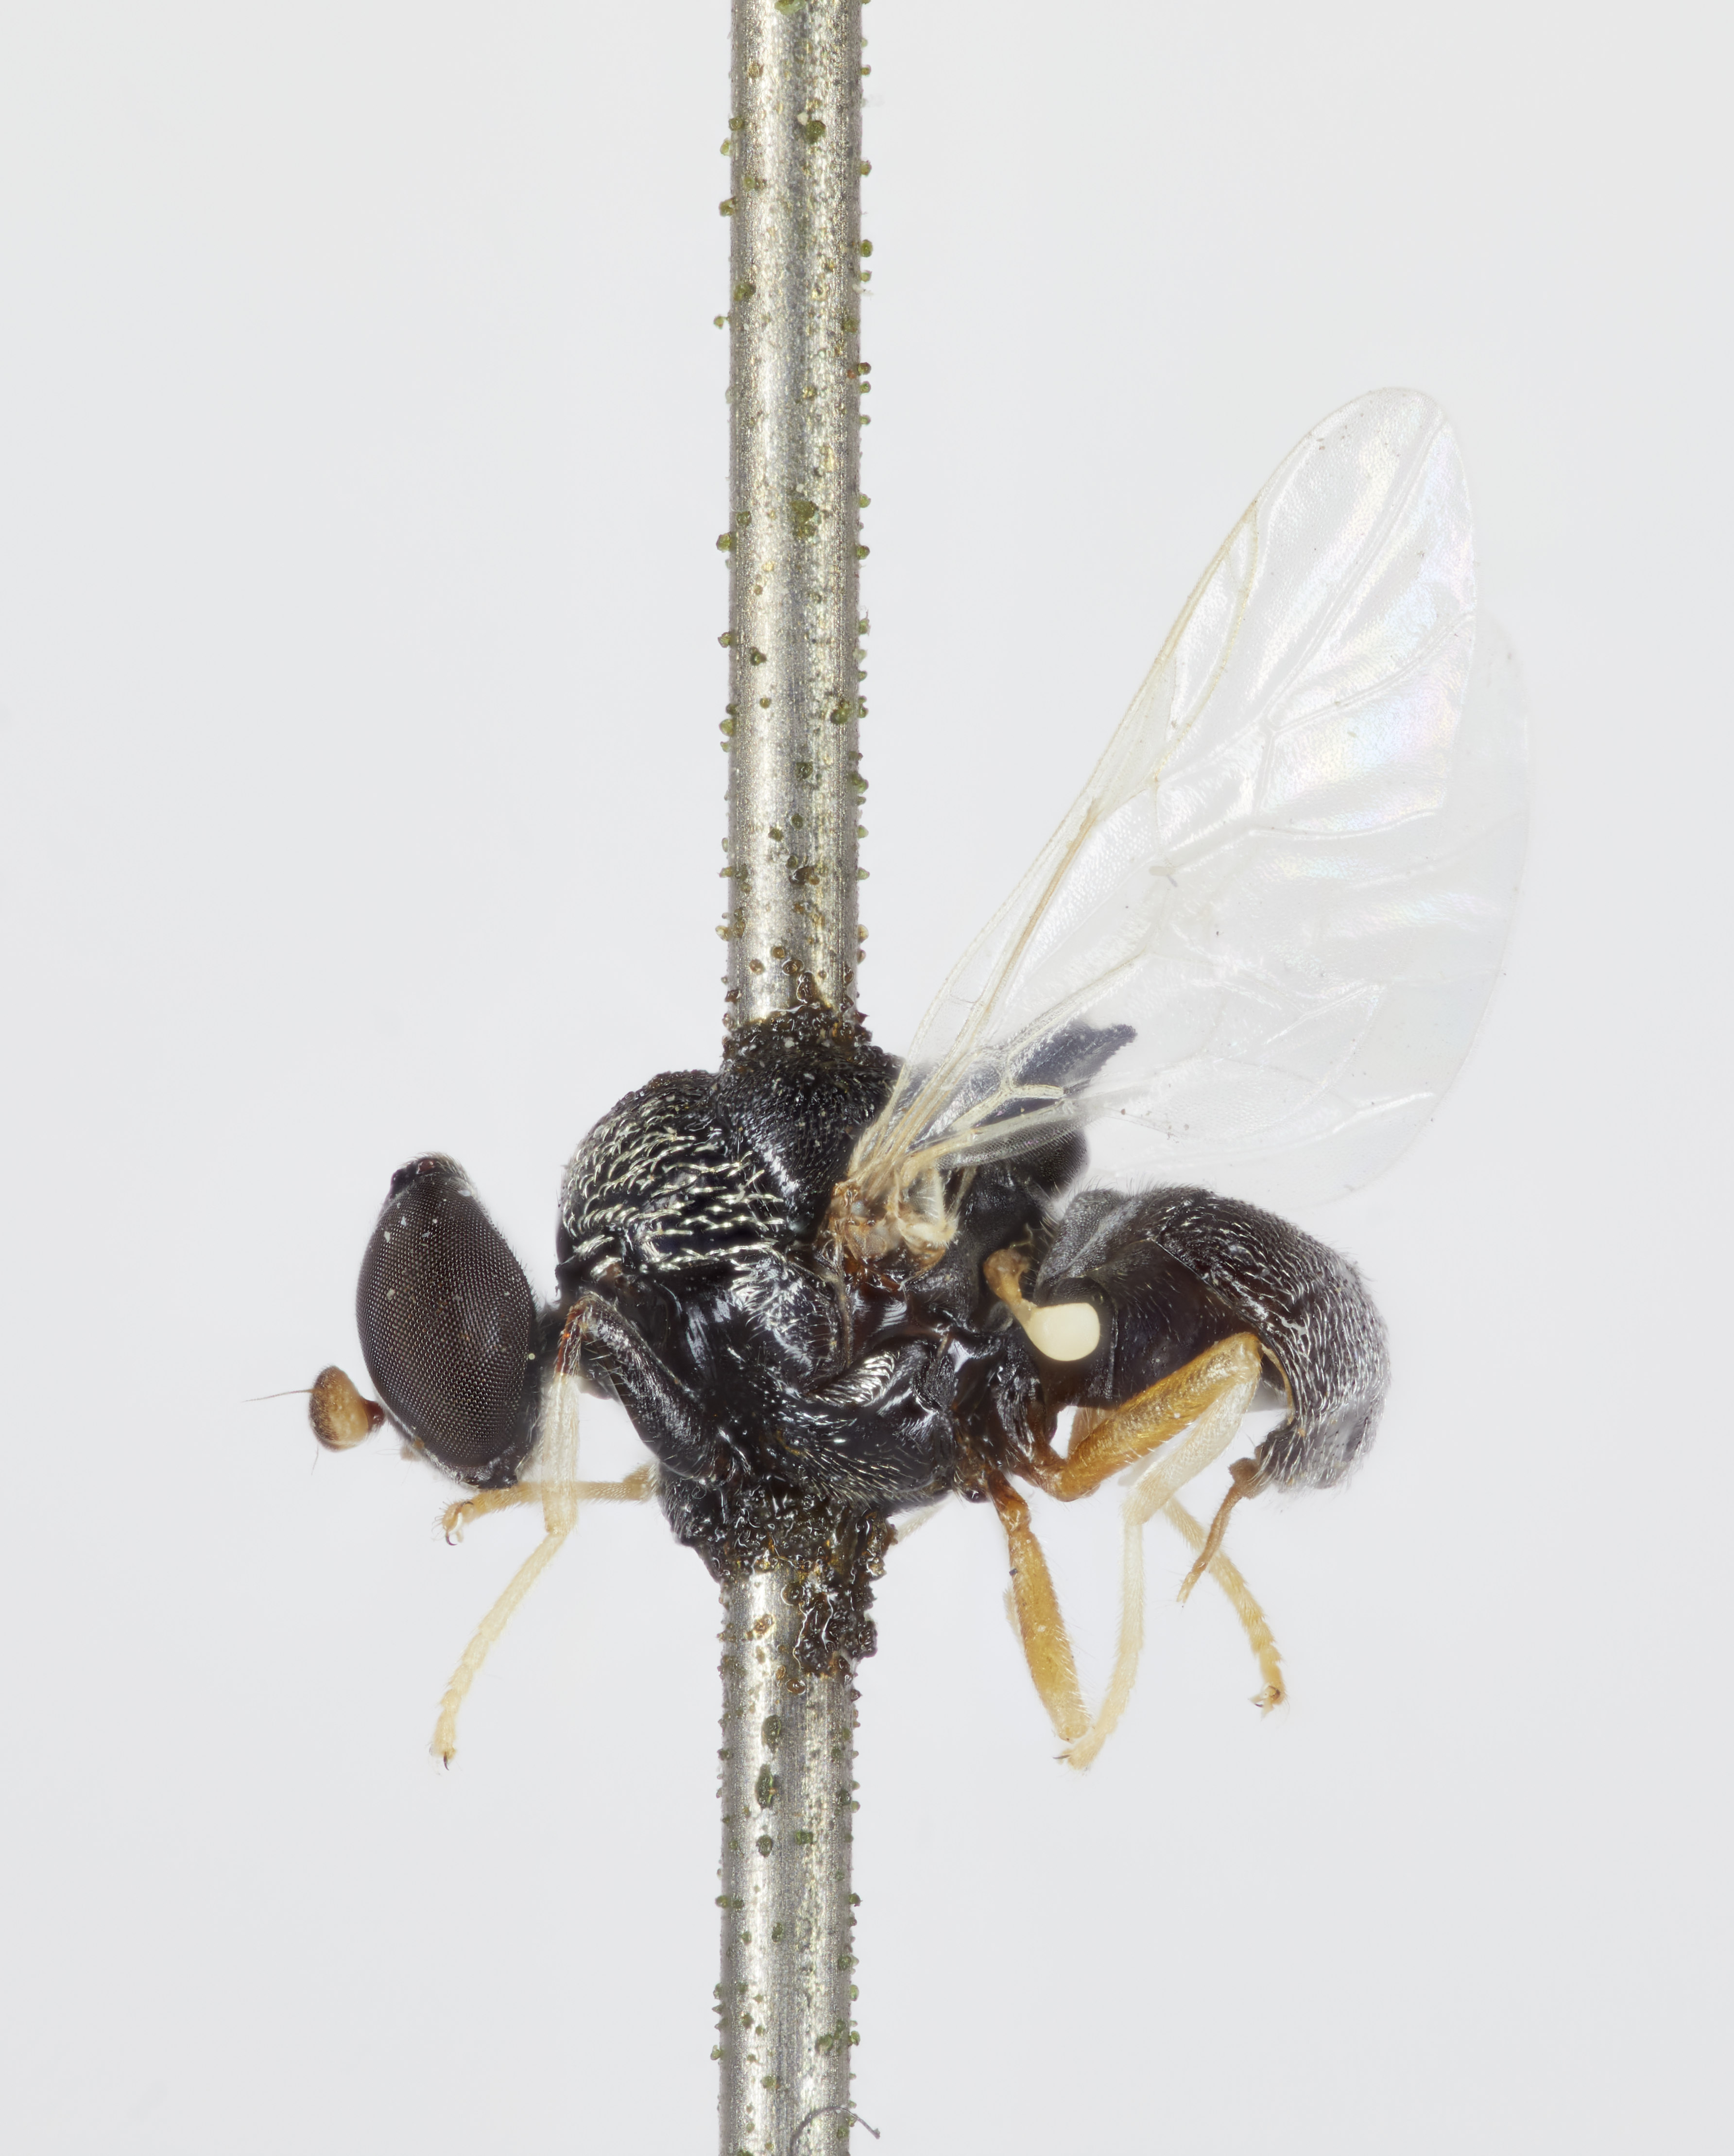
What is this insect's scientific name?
Gowdeyana varipes
